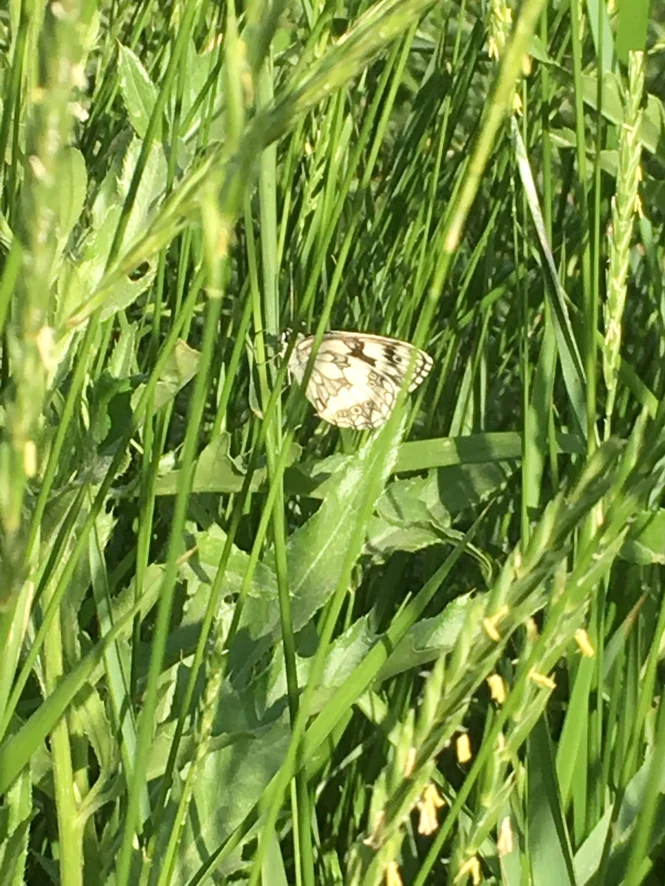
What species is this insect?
Melanargia galathea
